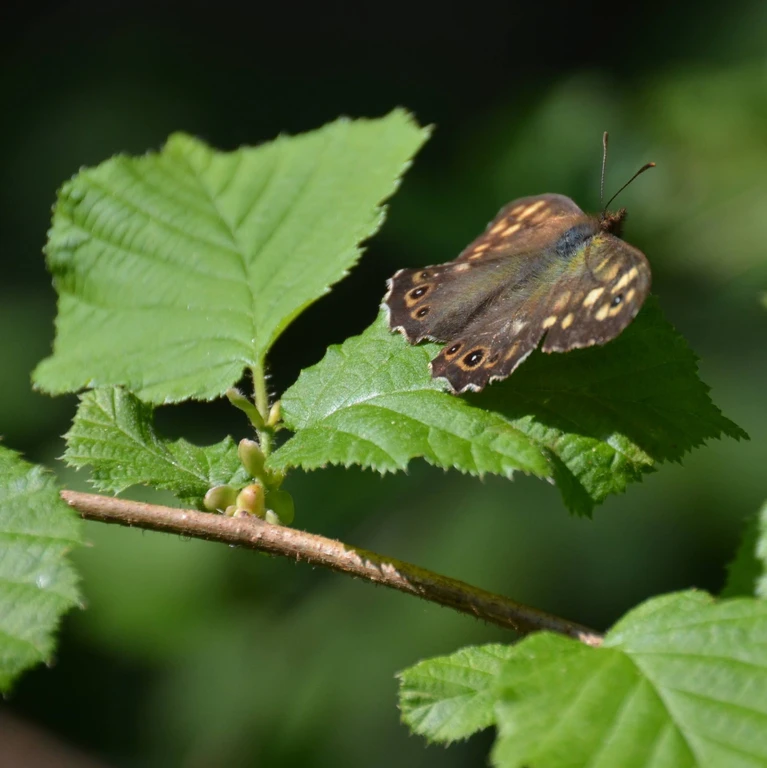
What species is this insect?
Pararge aegeria
